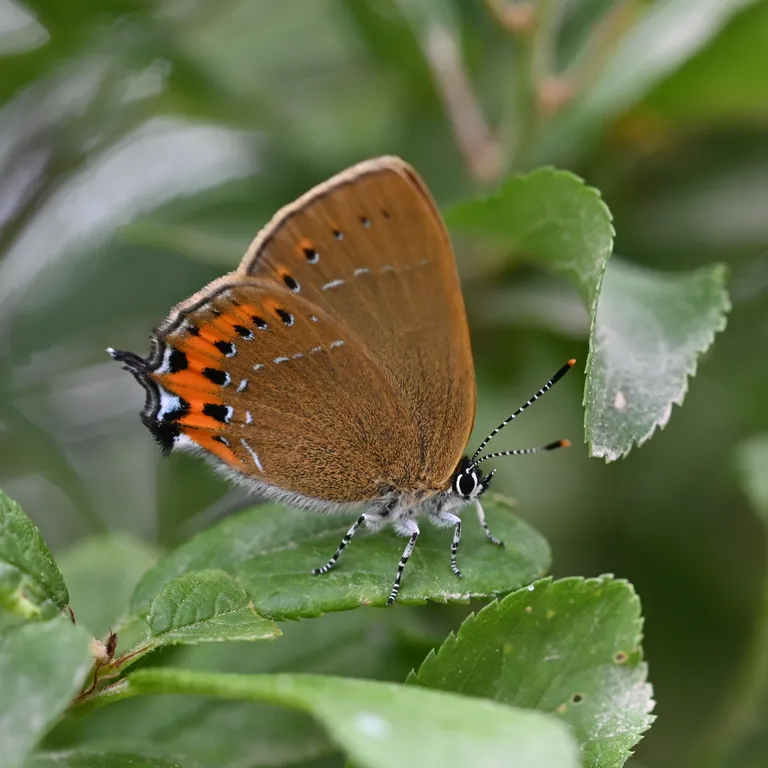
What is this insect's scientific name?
Satyrium pruni (also Fixsenia pruni)
